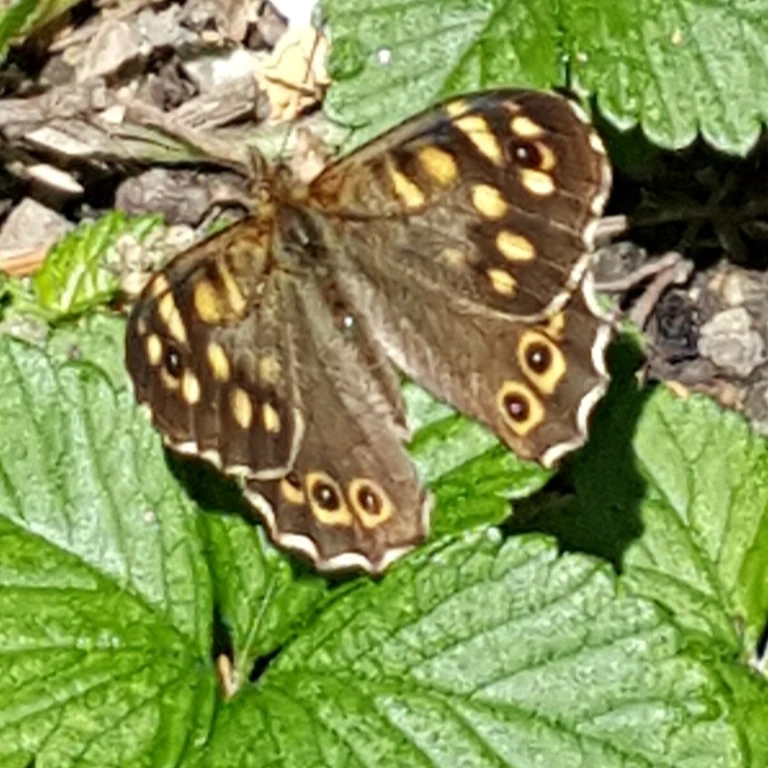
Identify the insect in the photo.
Pararge aegeria
